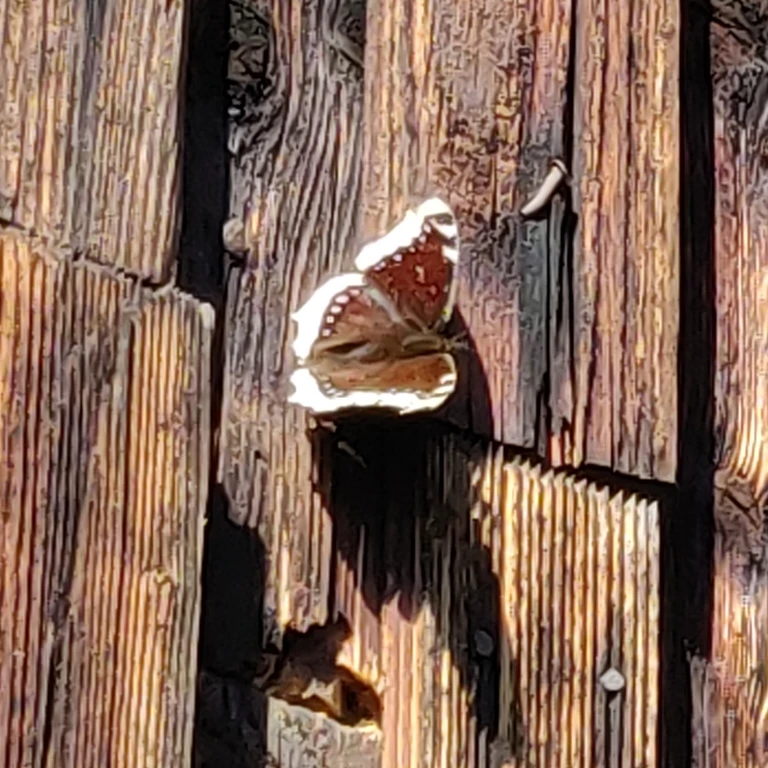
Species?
Nymphalis antiopa
